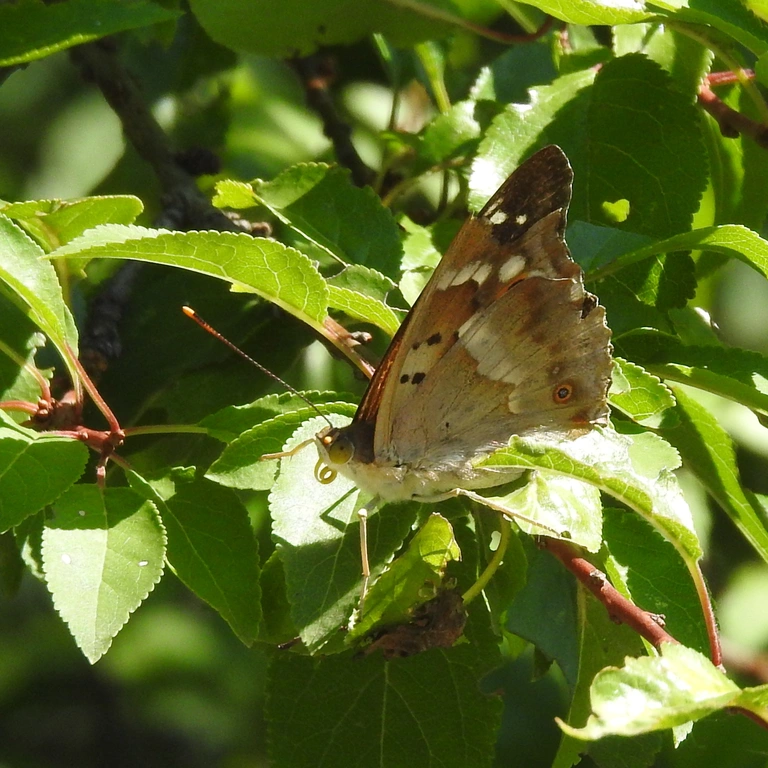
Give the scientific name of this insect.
Apatura ilia
